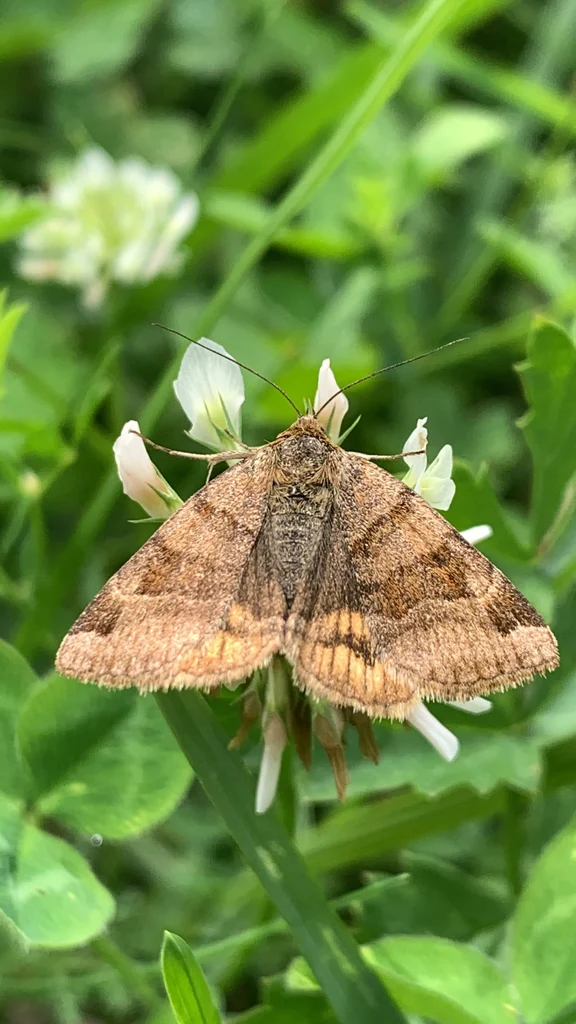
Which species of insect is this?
Euclidia glyphica
